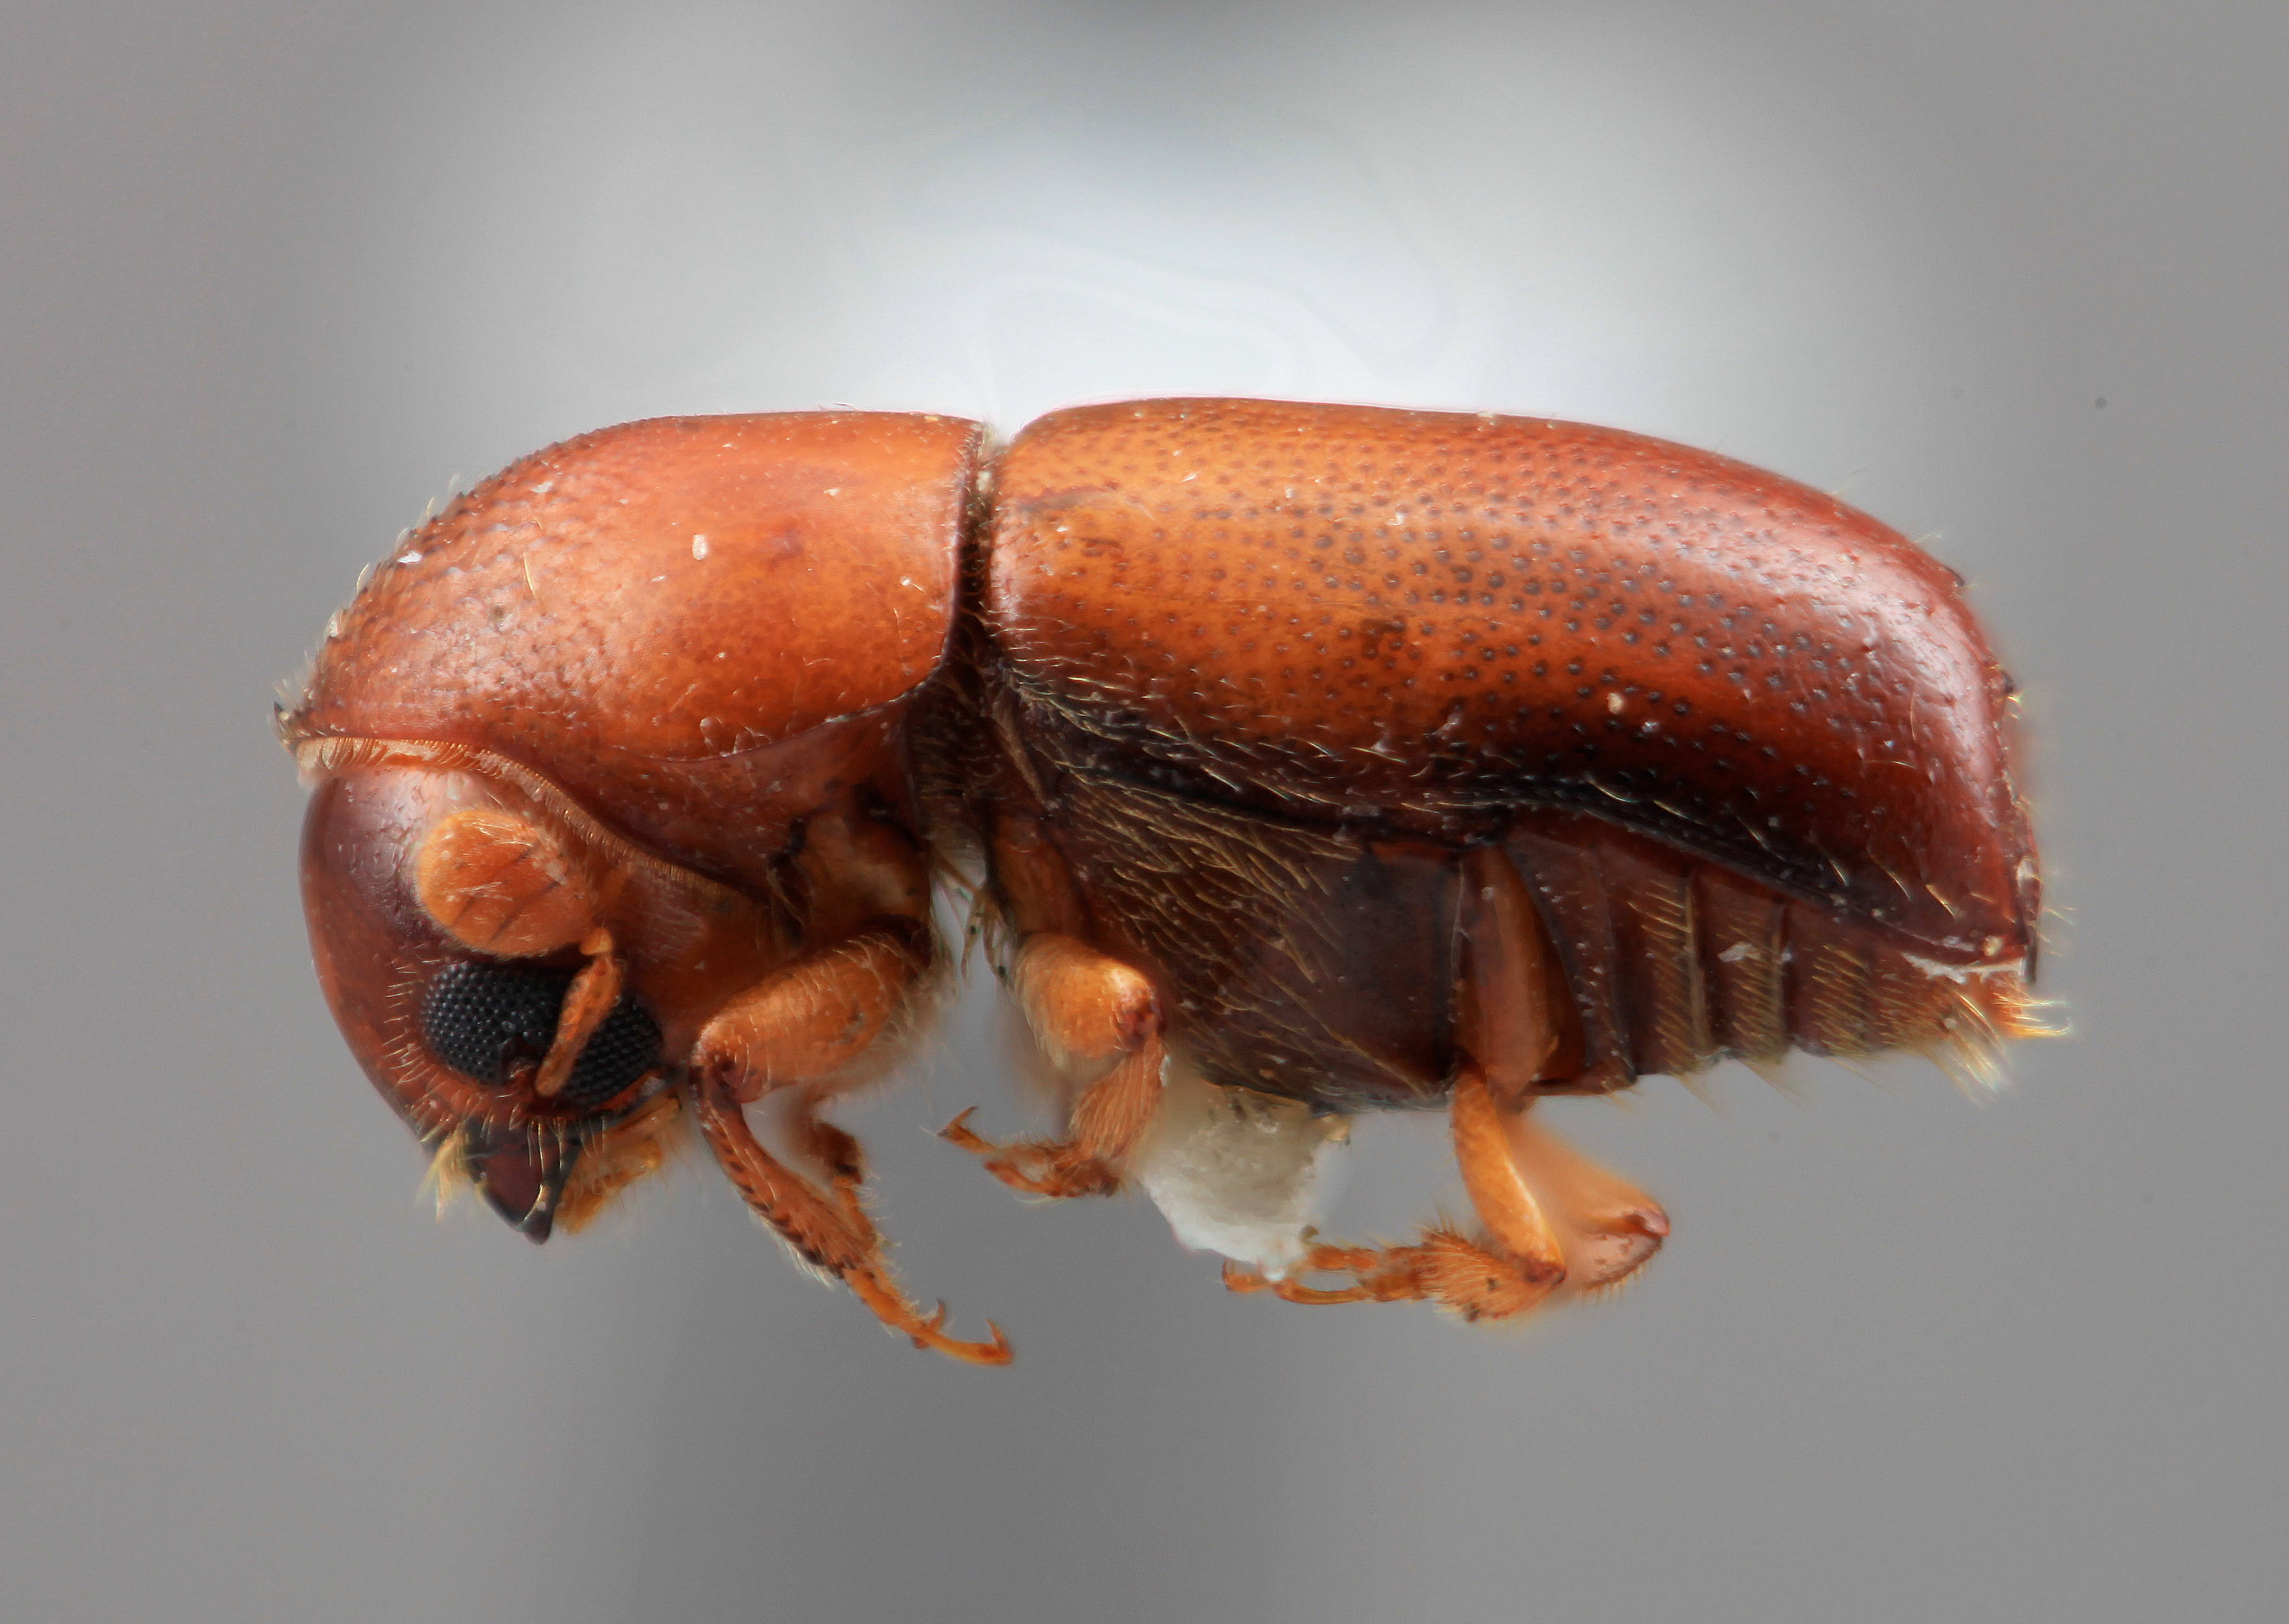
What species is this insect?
Corthylus convexifrons
